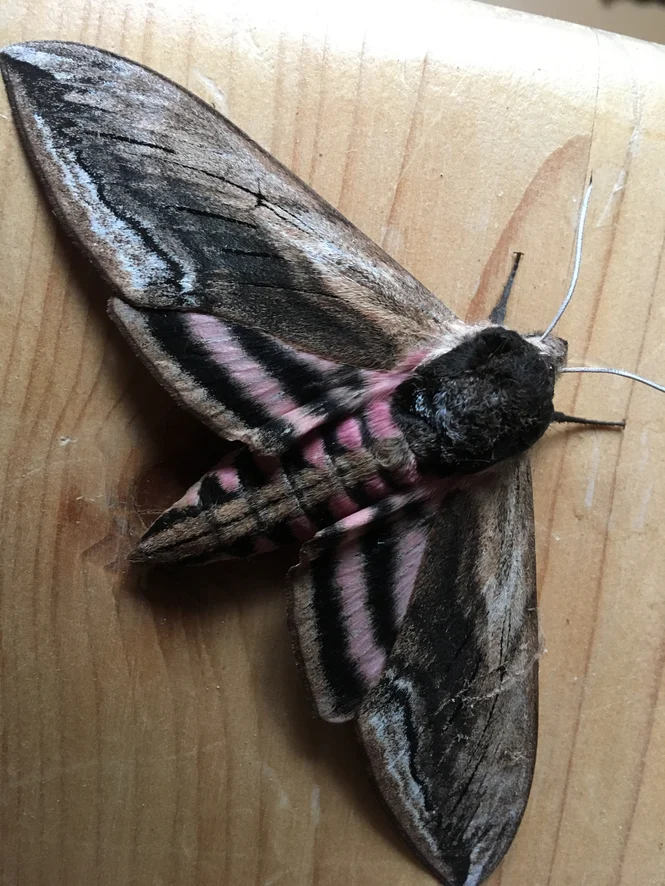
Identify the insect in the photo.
Sphinx ligustri
